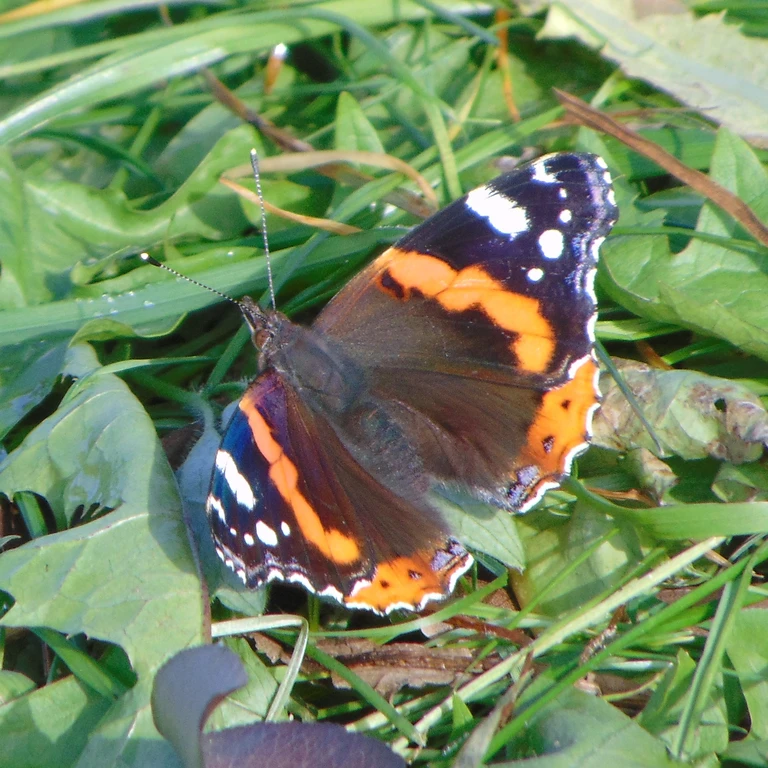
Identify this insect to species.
Vanessa atalanta
